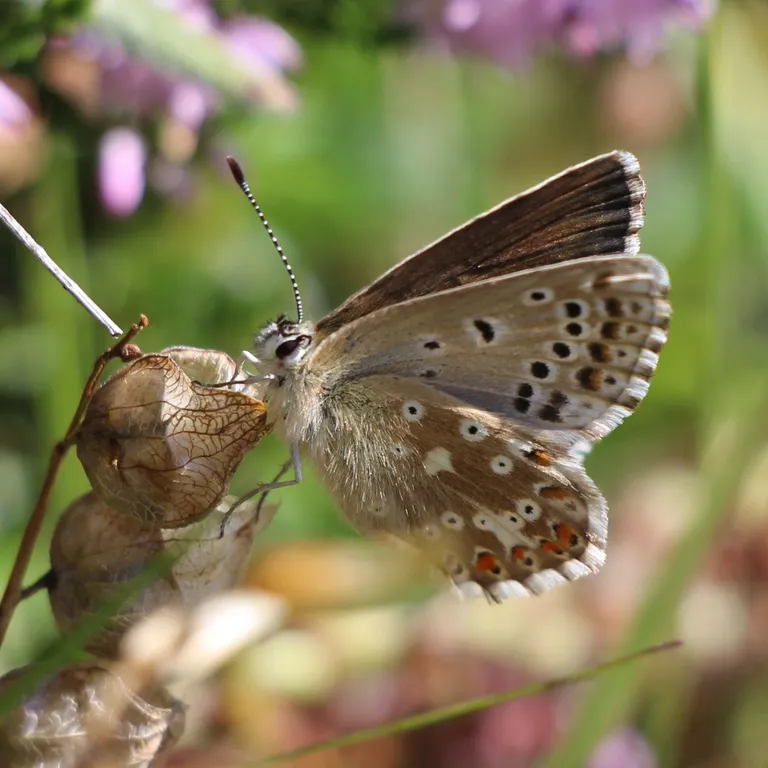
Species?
Lysandra coridon
